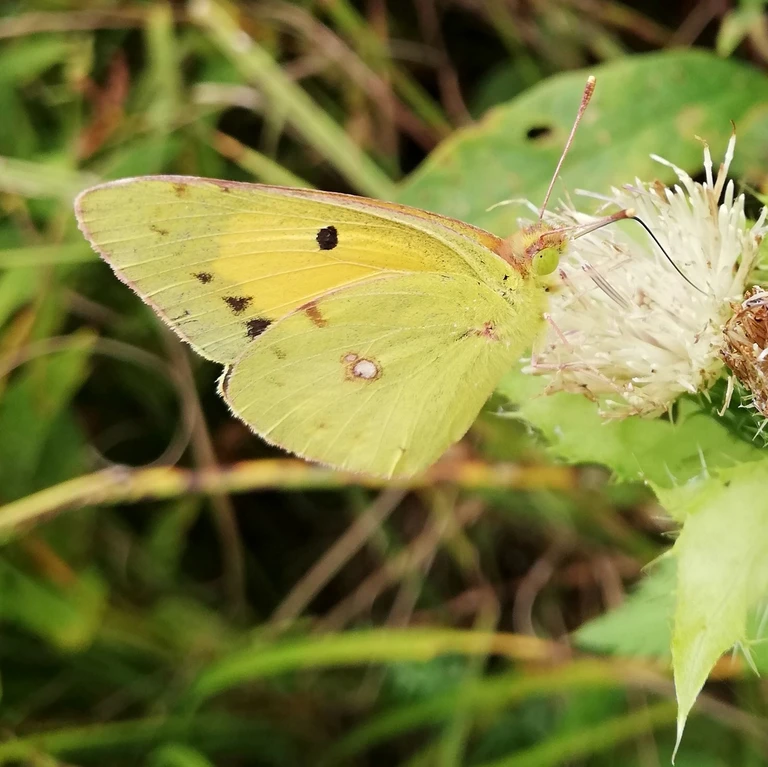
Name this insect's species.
Colias croceus
